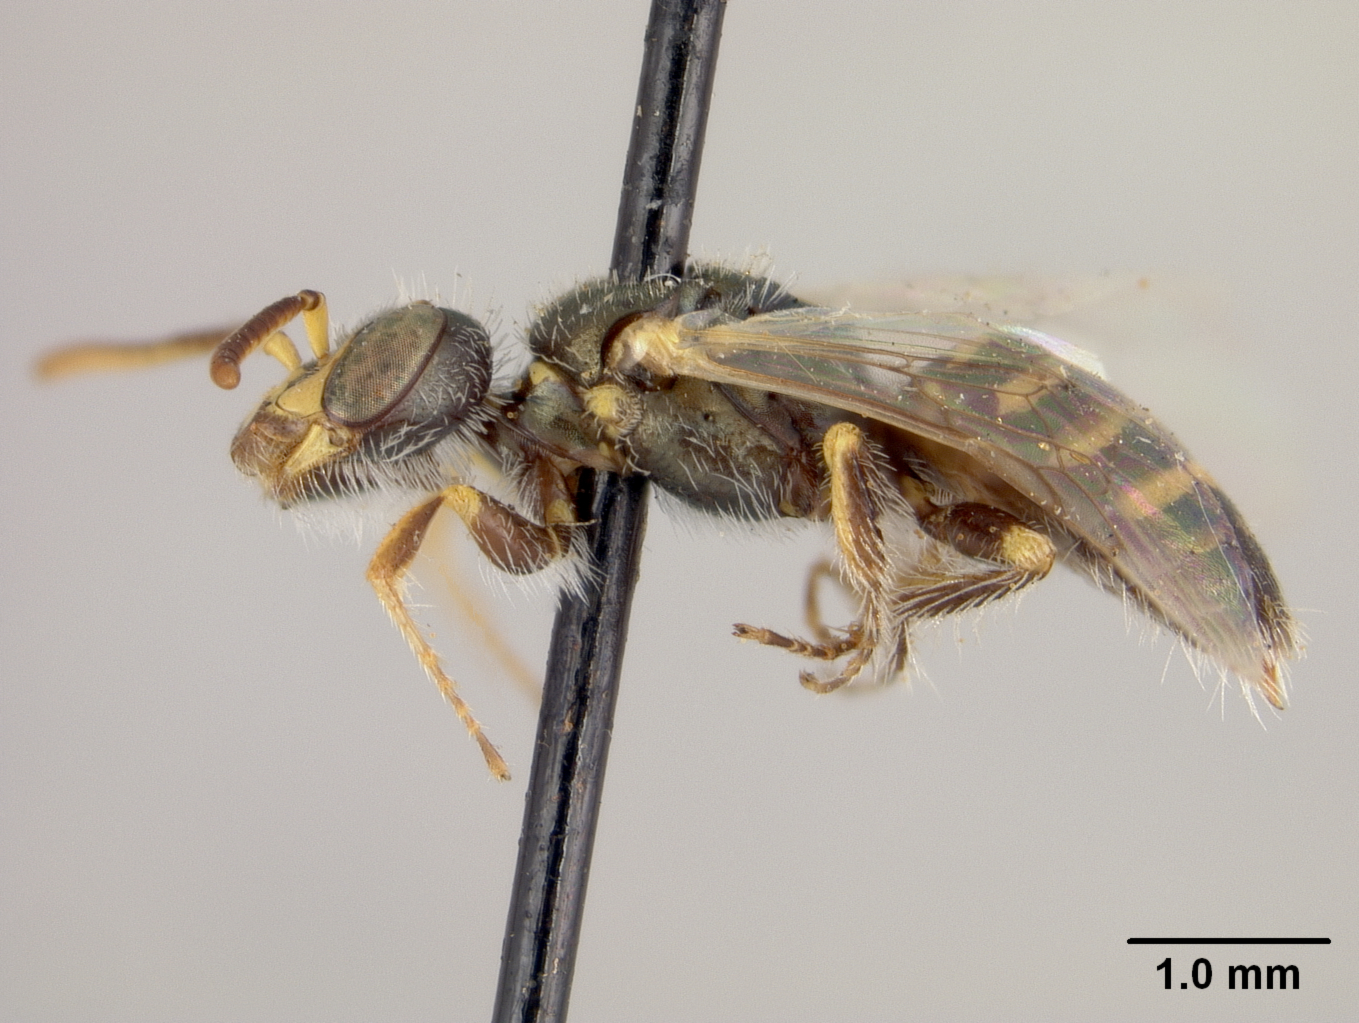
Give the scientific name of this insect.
Perdita tridentata
